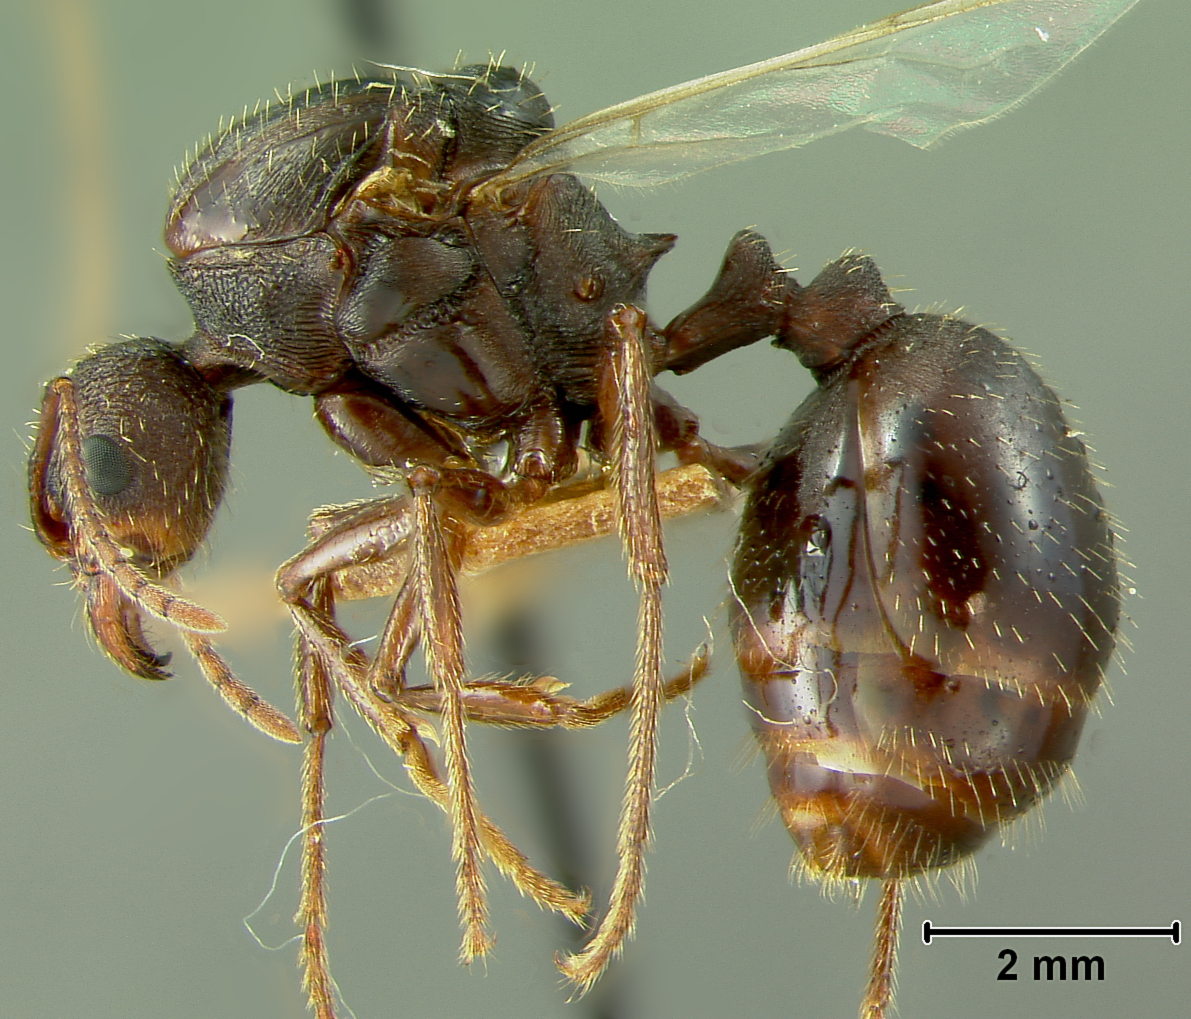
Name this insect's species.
Aphaenogaster geei
